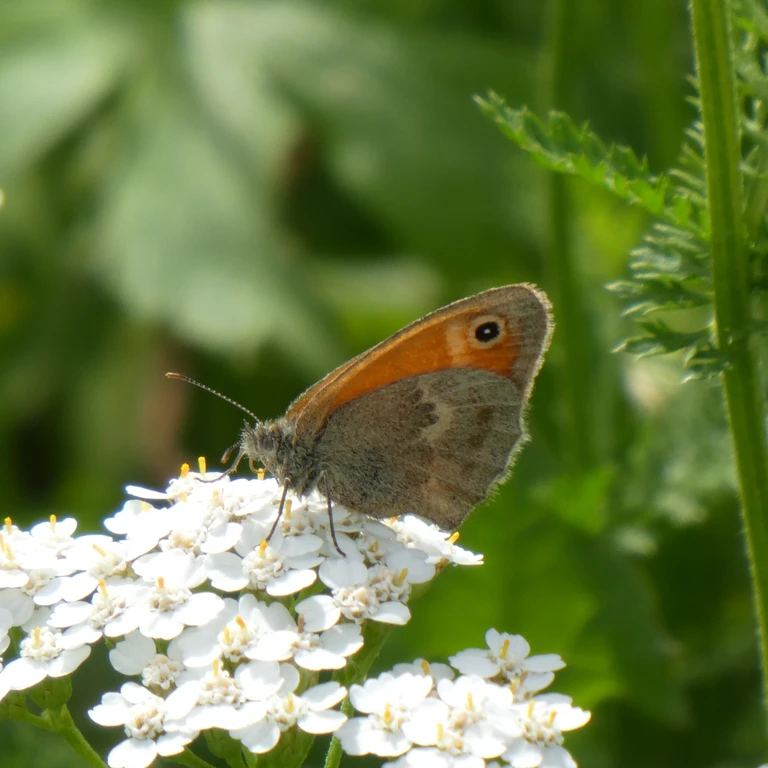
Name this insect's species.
Coenonympha pamphilus
